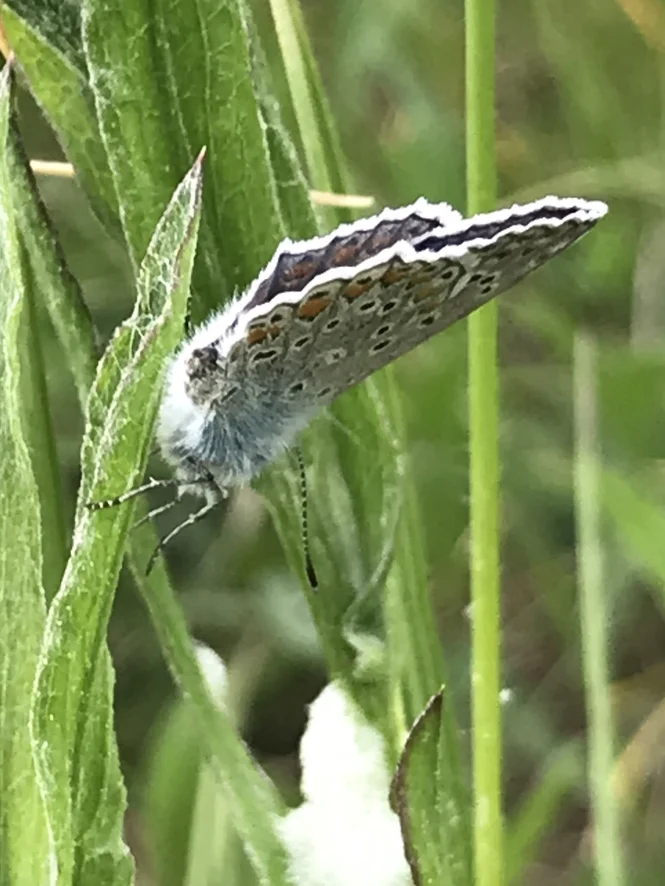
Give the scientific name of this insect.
Polyommatus icarus
